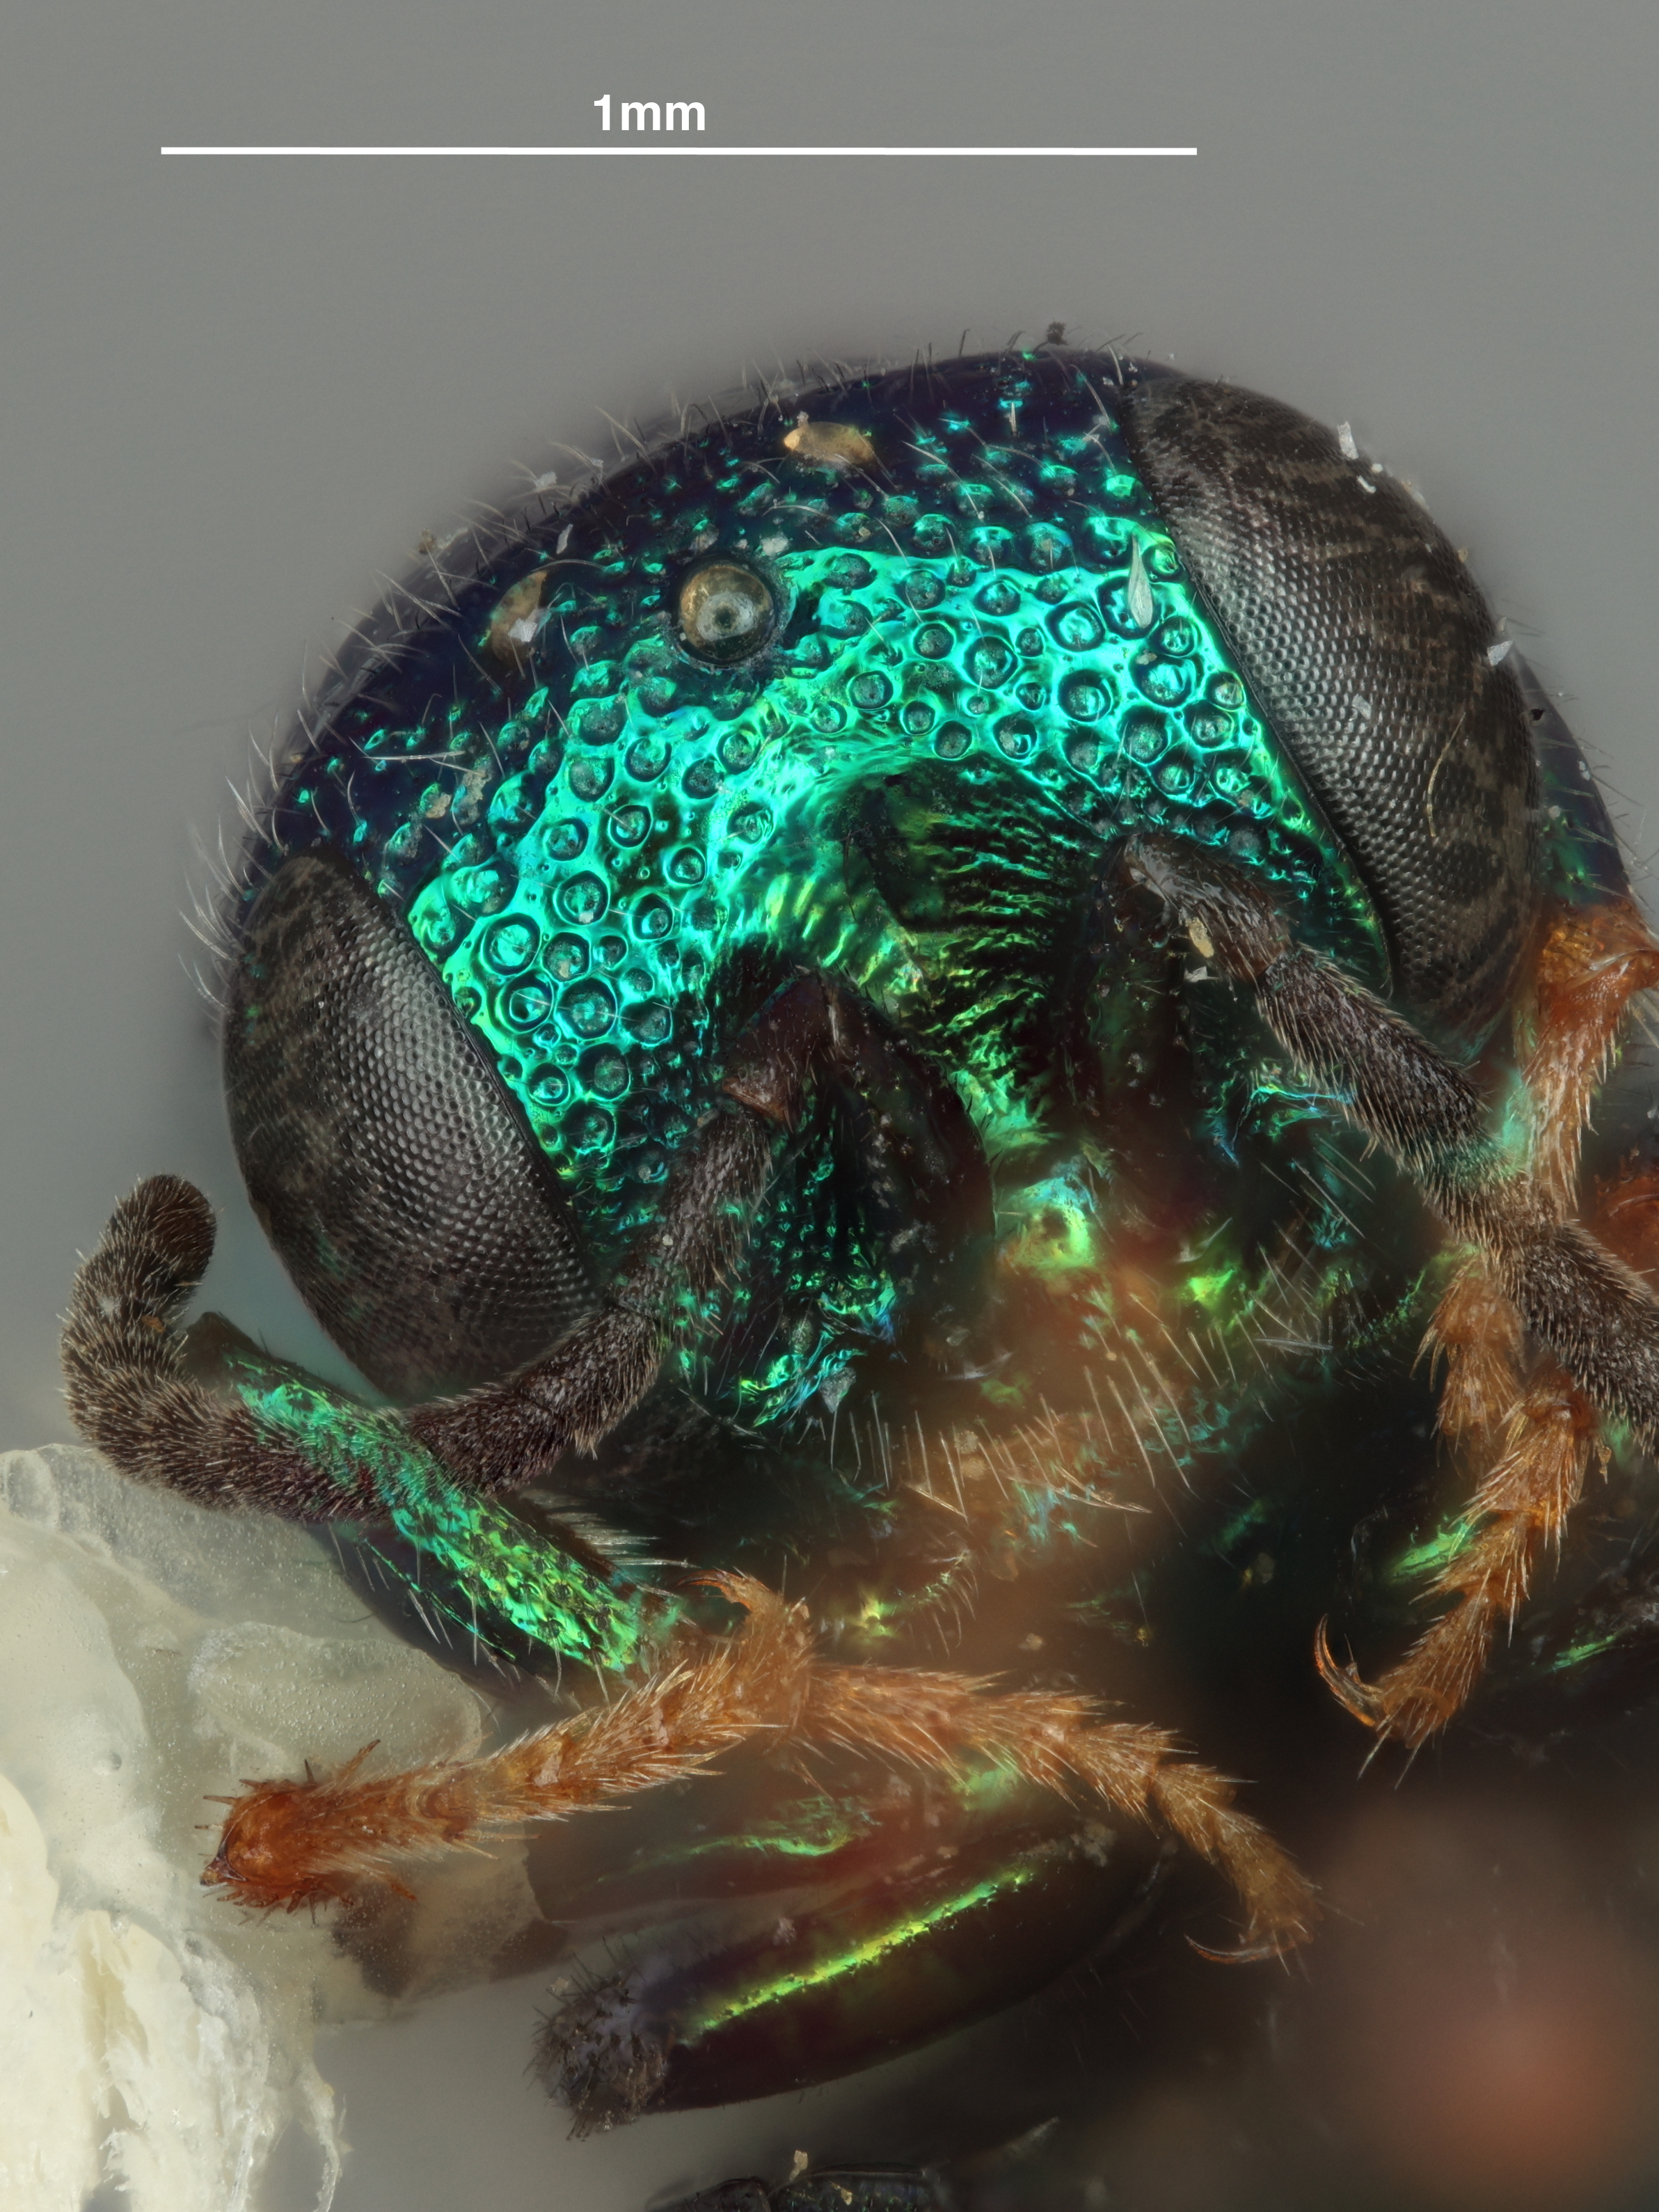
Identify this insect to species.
Elampus senegalensis
